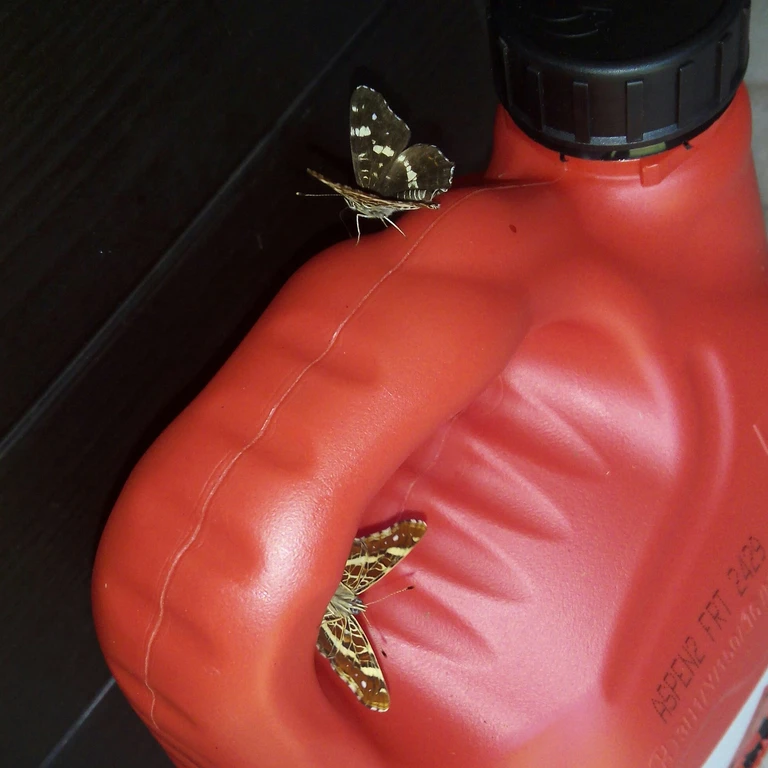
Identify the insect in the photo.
Araschnia levana
